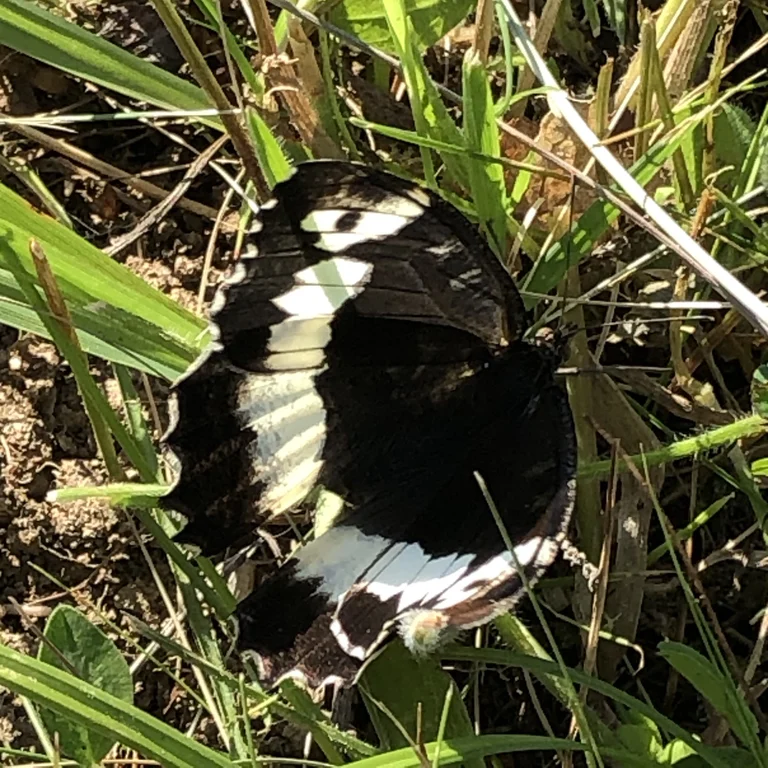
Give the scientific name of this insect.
Brintesia circe
